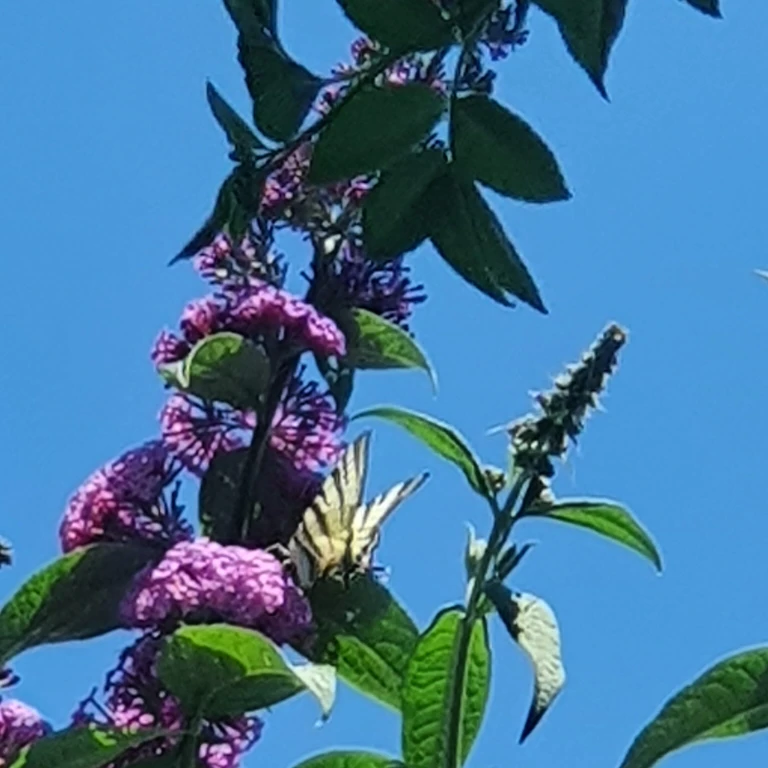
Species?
Iphiclides podalirius
